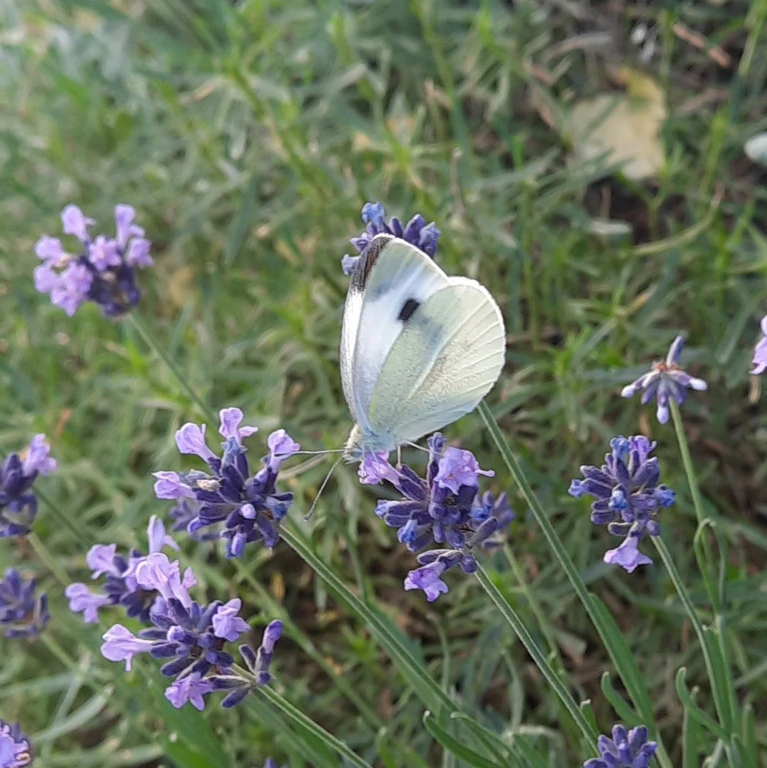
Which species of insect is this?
Pieris mannii
